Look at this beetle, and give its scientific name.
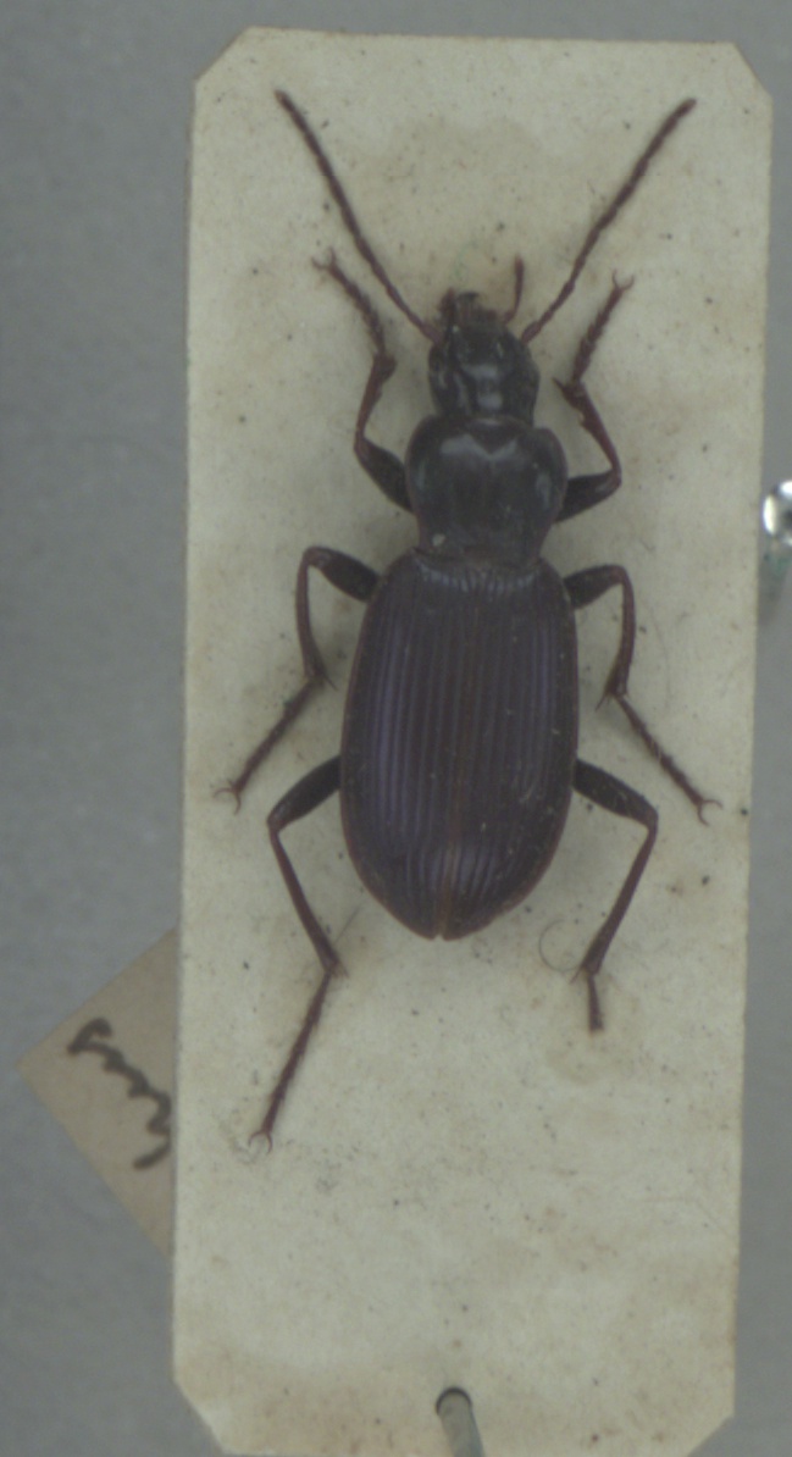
Laemostenus terricola
